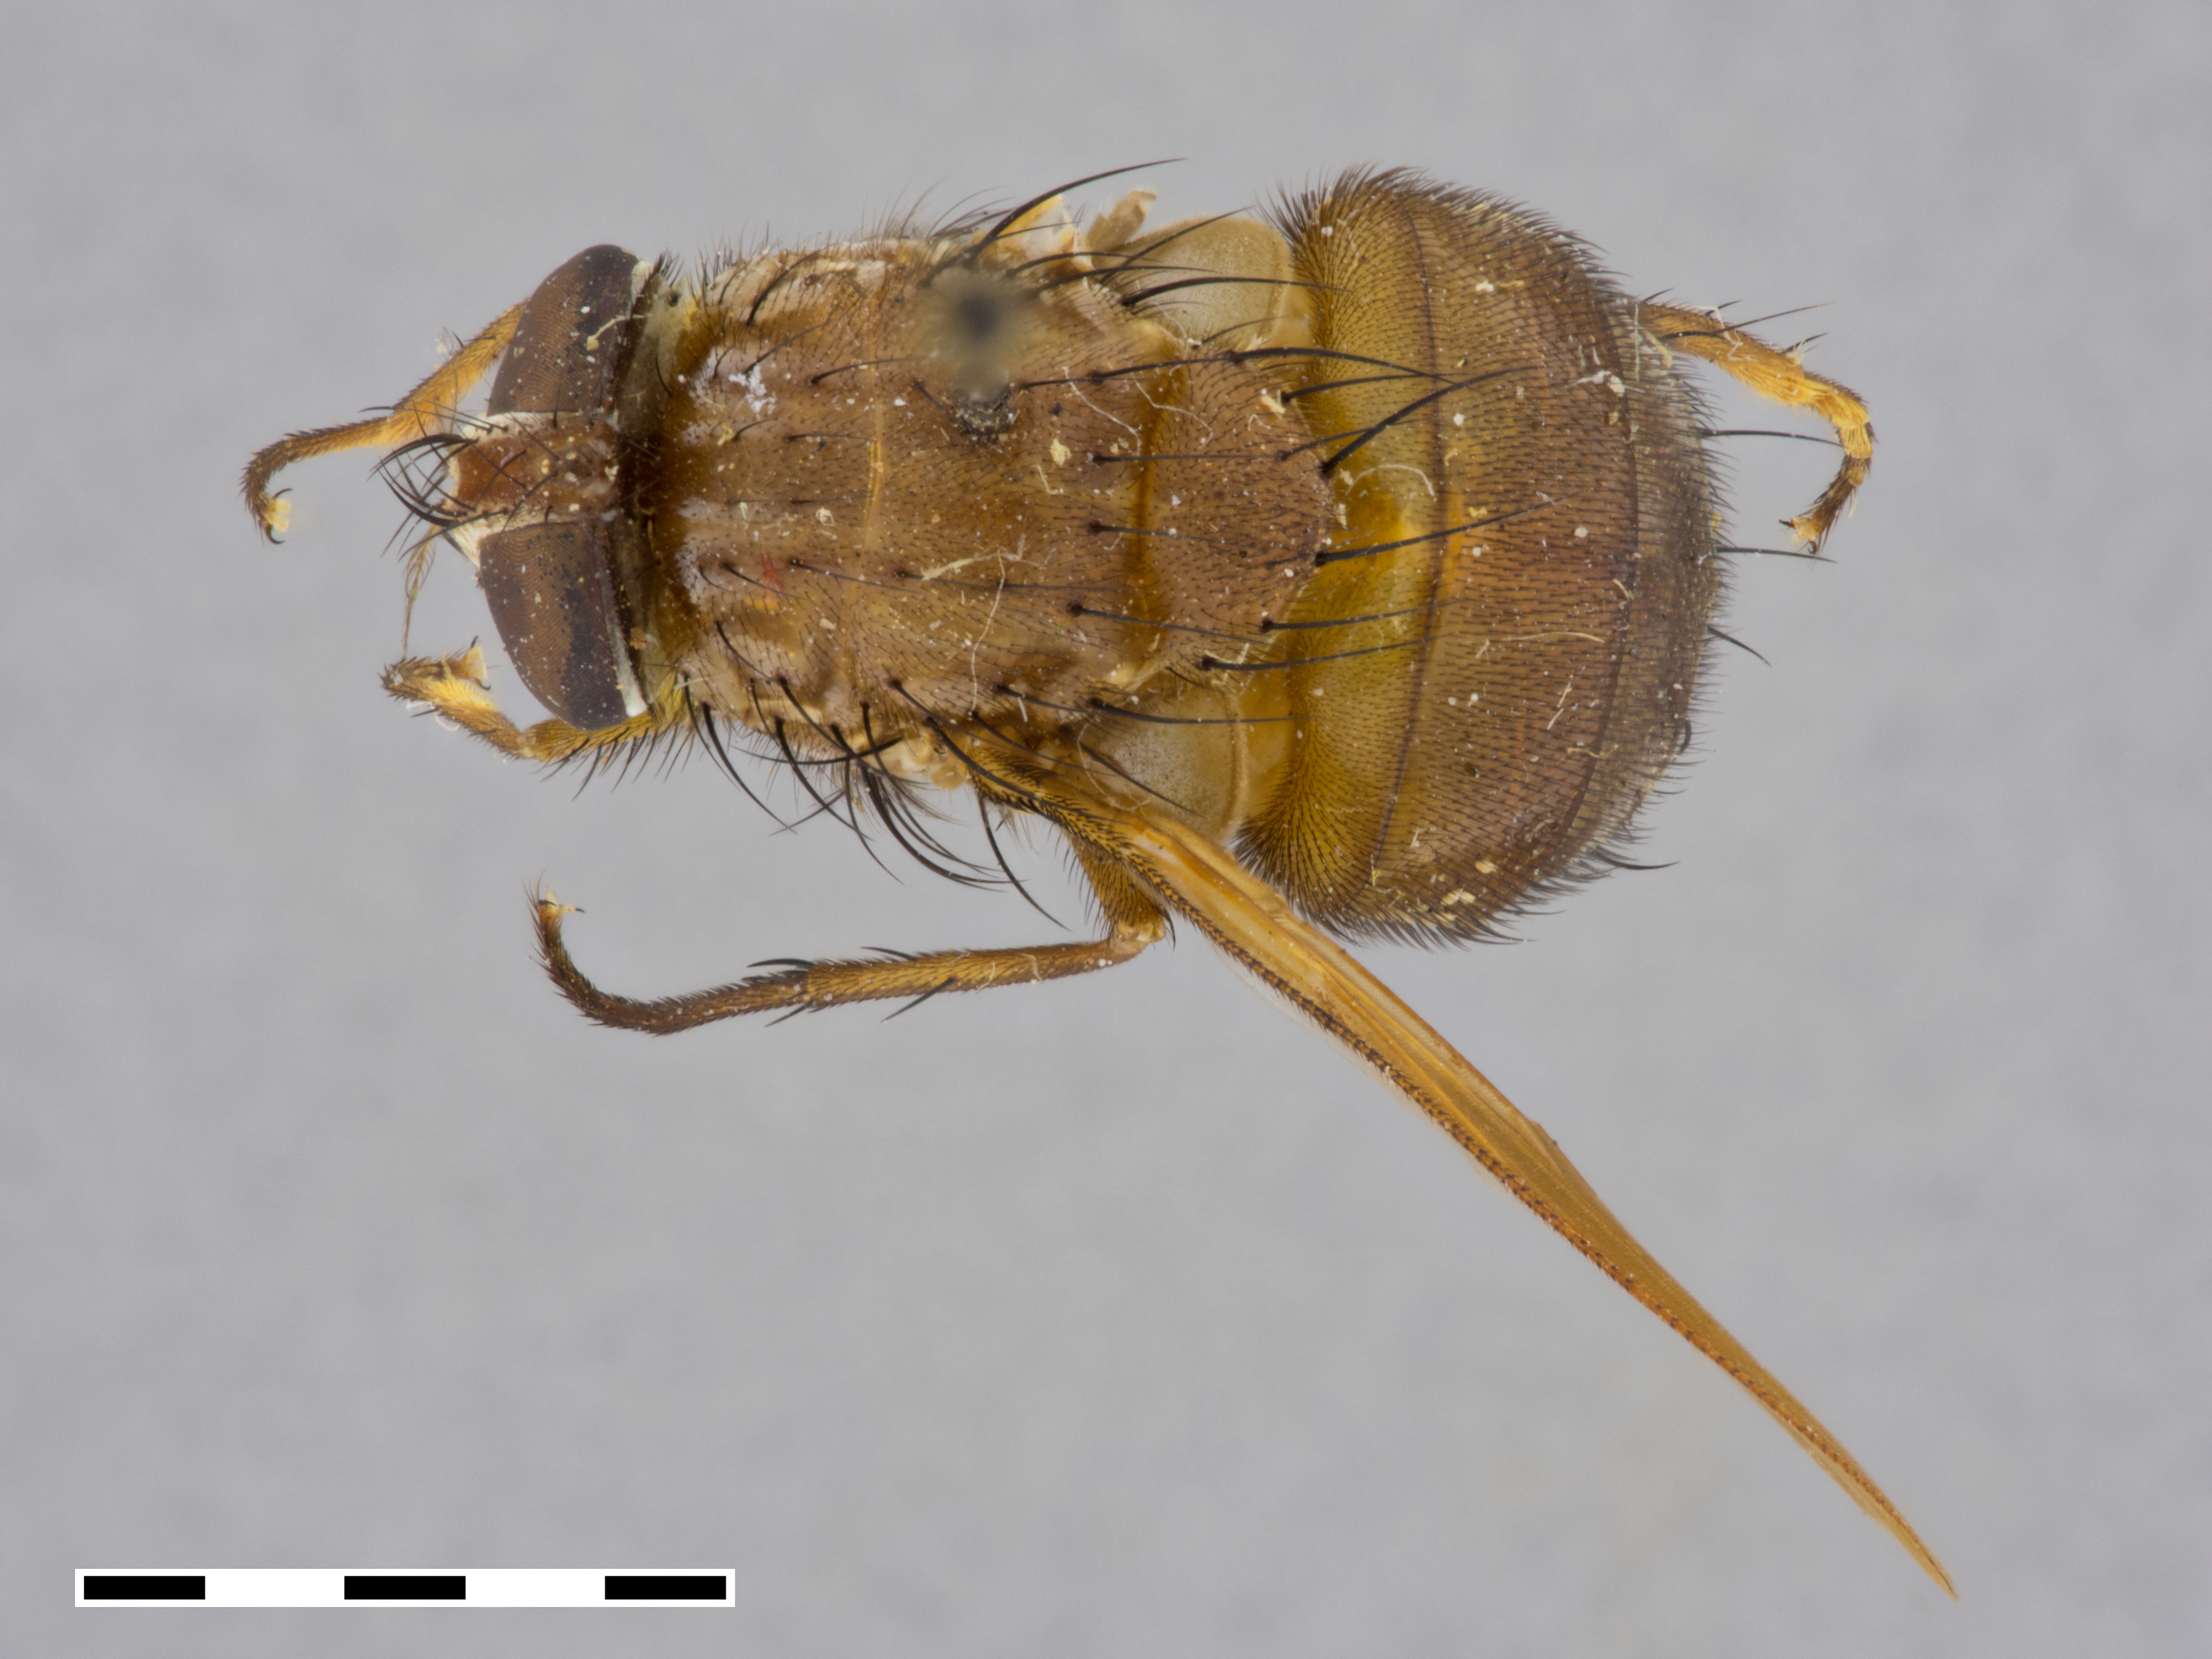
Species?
Mesembrinella facialis
